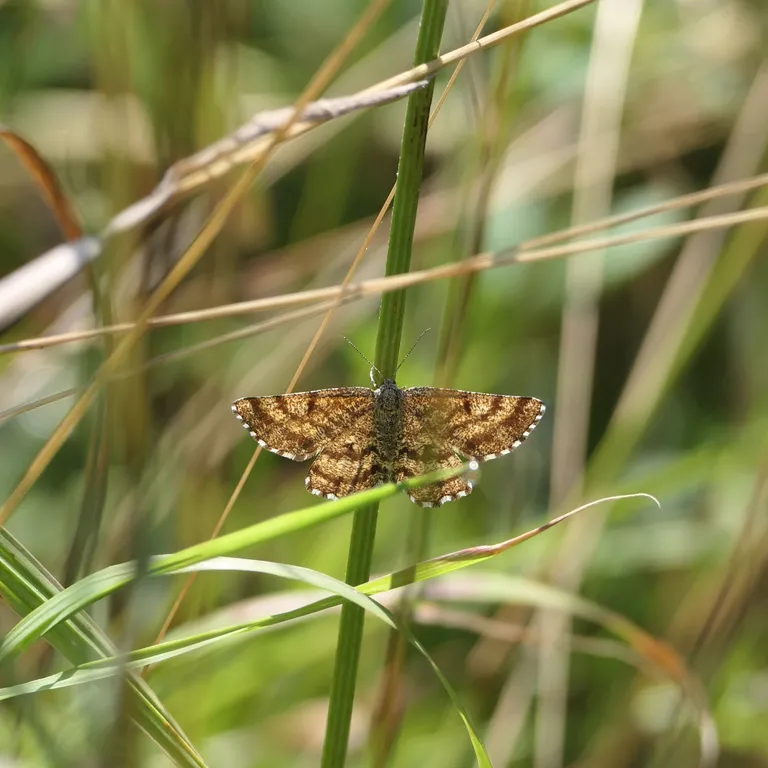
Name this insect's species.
Ematurga atomaria
